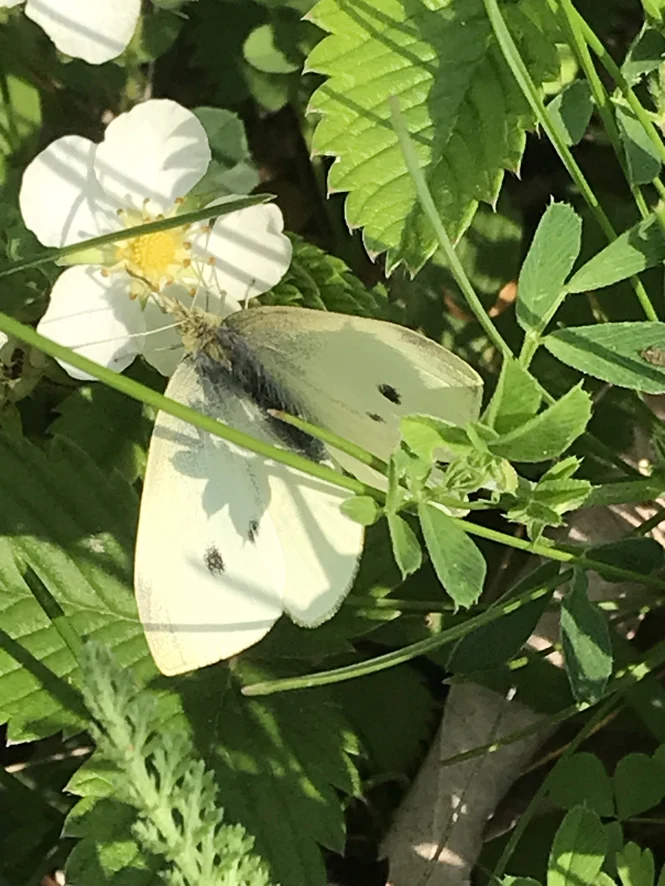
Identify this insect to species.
Pieris rapae
